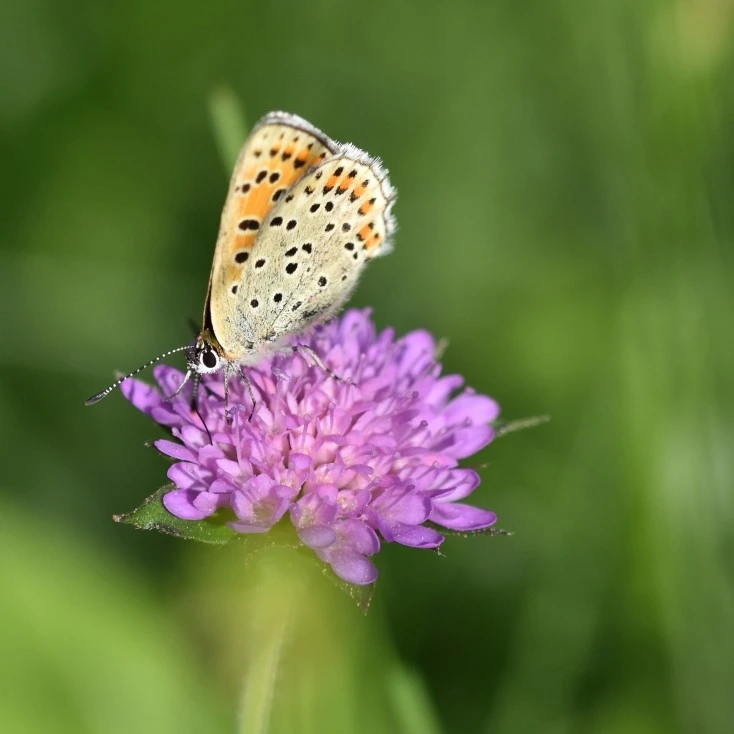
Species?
Lycaena tityrus (also Loweia tityrus)
